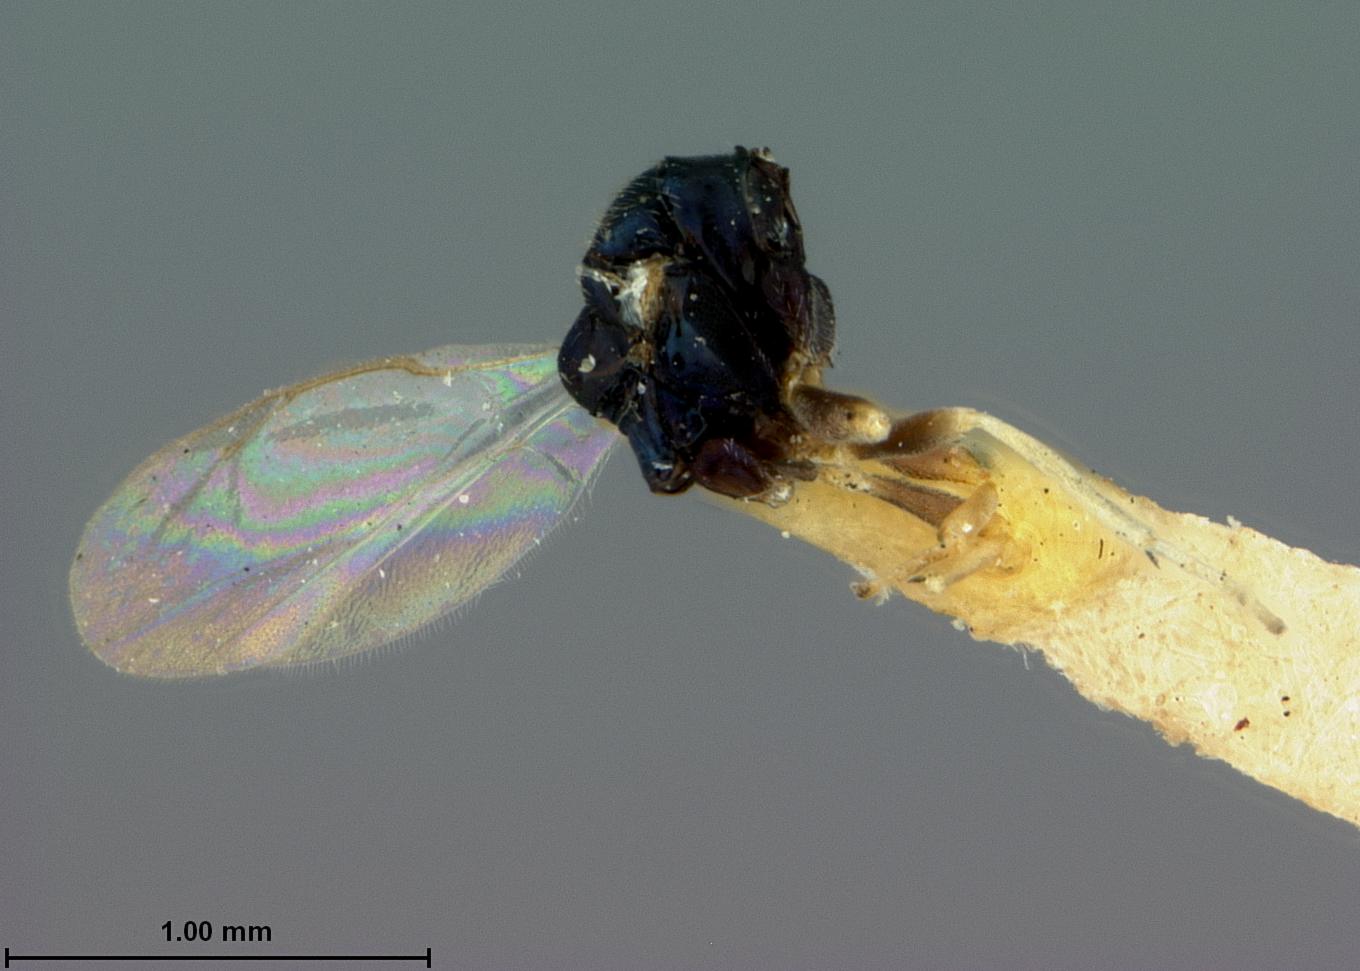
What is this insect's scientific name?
Epipteromalus algonquinensis
